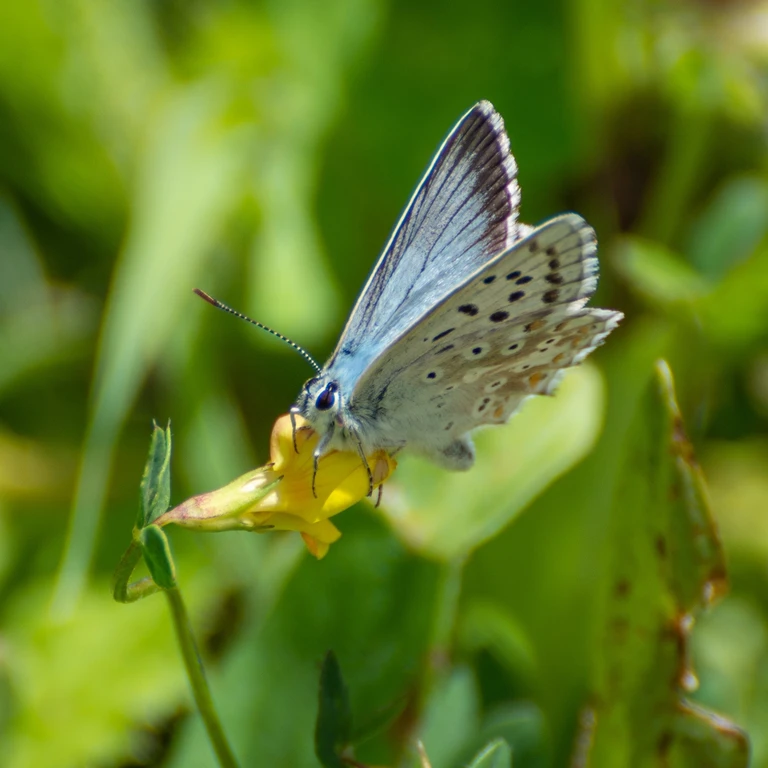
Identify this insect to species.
Lysandra coridon
